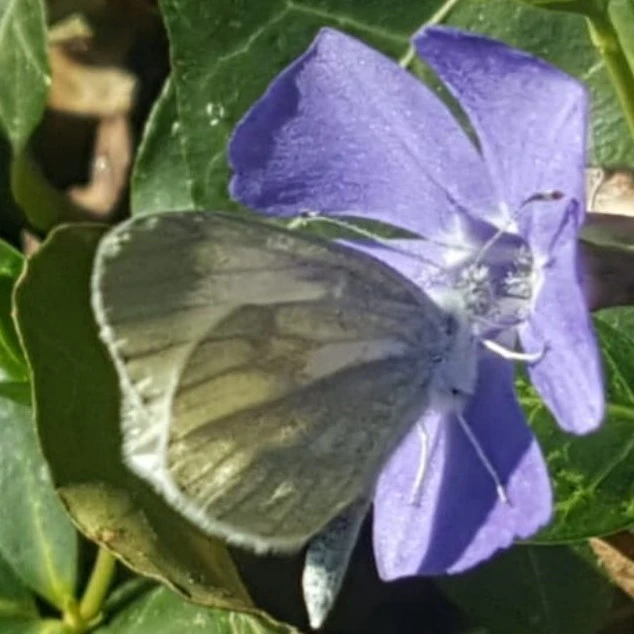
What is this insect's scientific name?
Leptidea sinapis/juvernica
